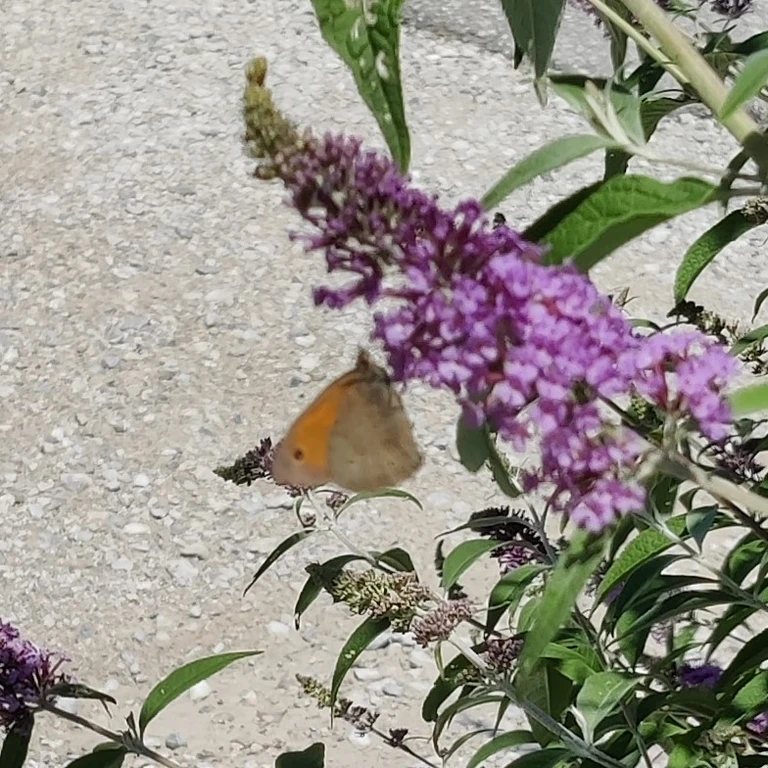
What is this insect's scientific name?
Maniola jurtina
